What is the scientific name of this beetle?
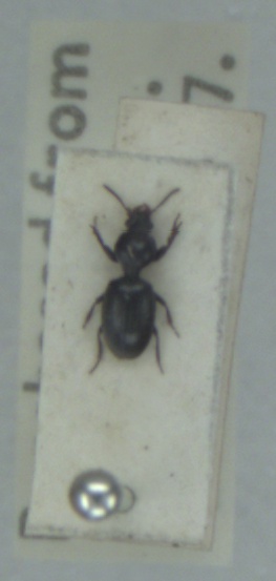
Dyschirius obscurus
